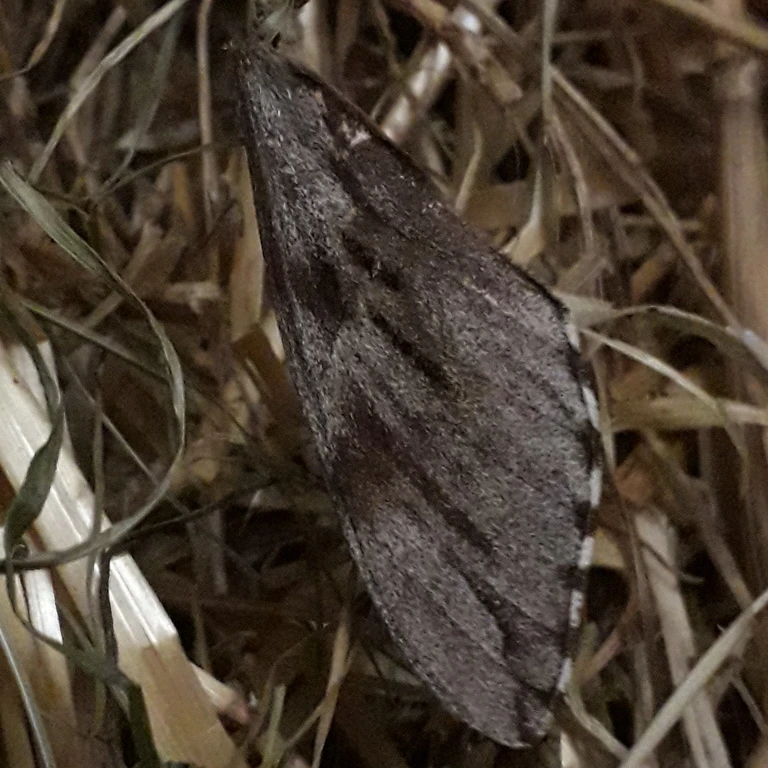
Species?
Sphinx pinastri
